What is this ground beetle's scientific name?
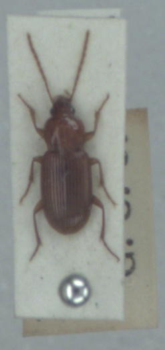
Pedius longicollis
